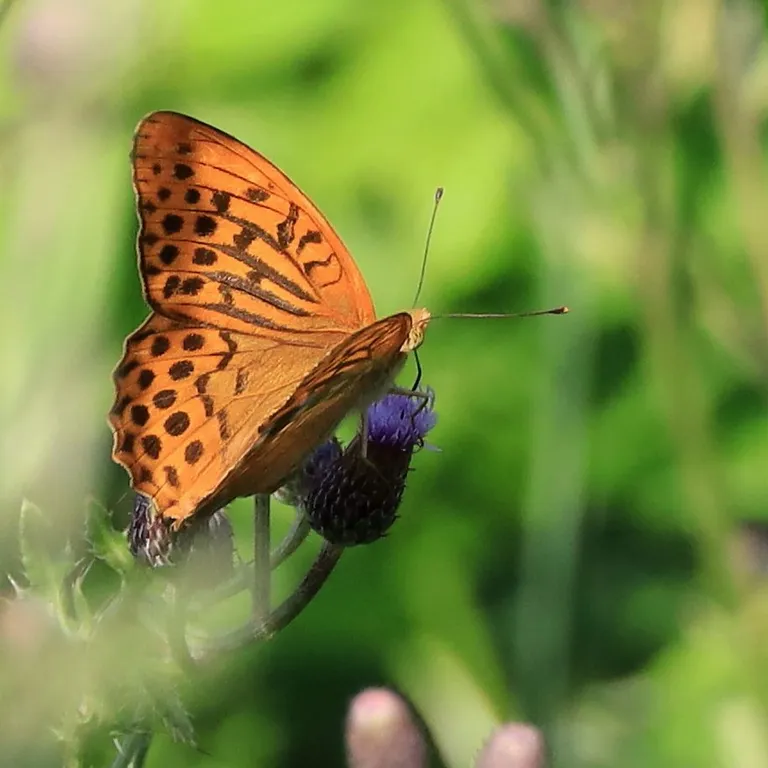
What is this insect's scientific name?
Argynnis paphia
